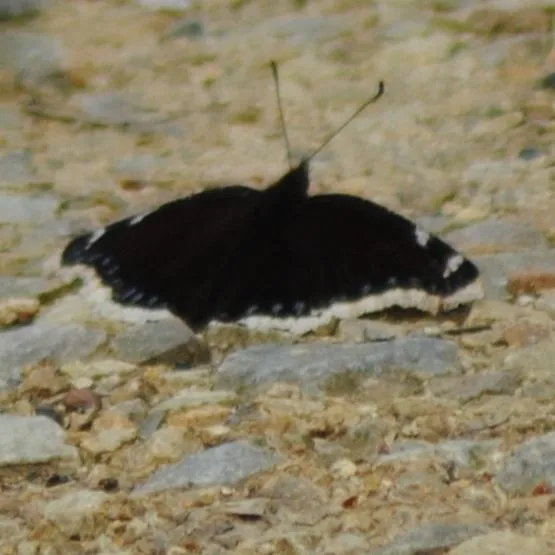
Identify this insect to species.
Nymphalis antiopa
